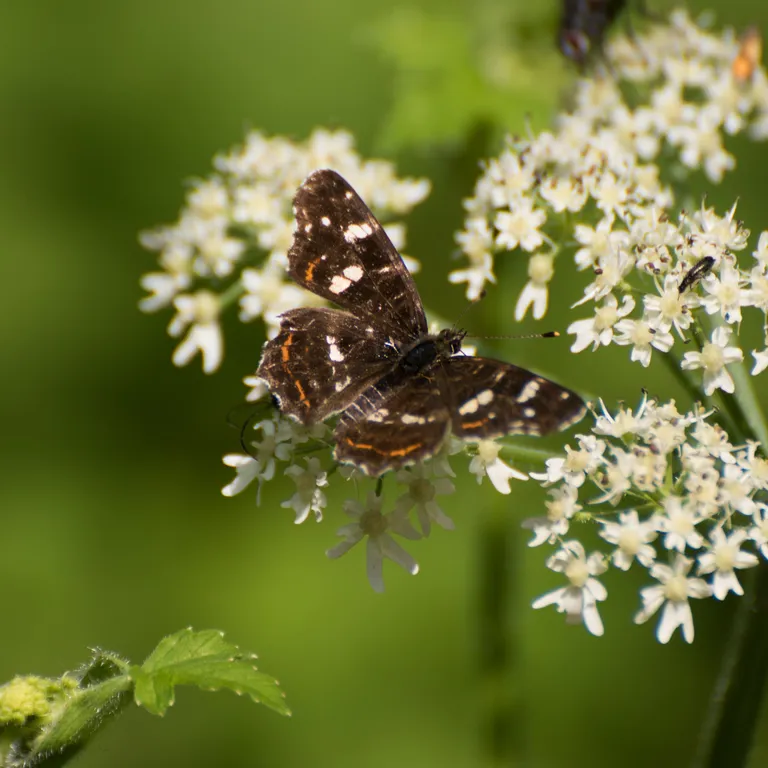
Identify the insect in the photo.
Araschnia levana
